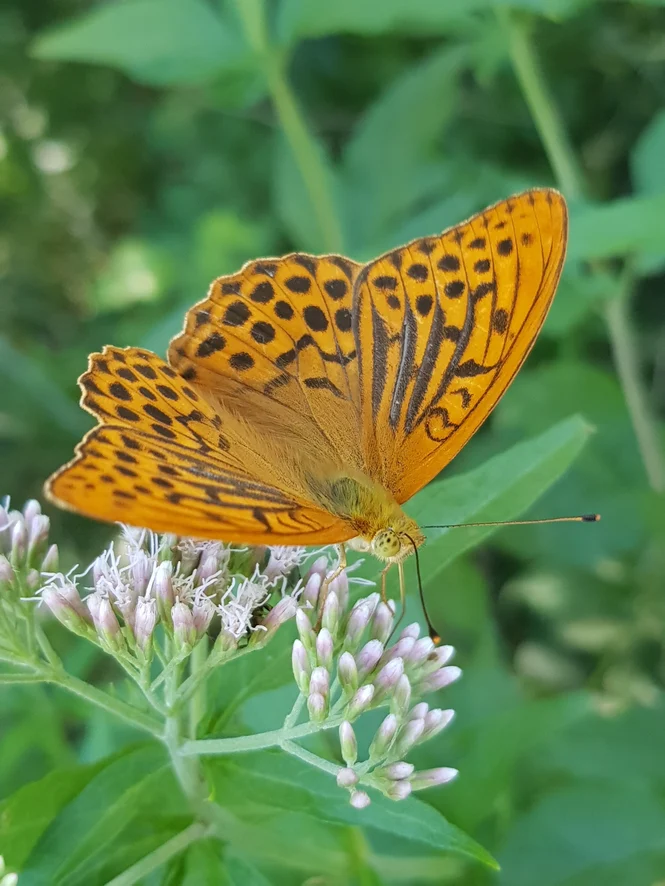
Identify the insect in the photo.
Argynnis paphia
